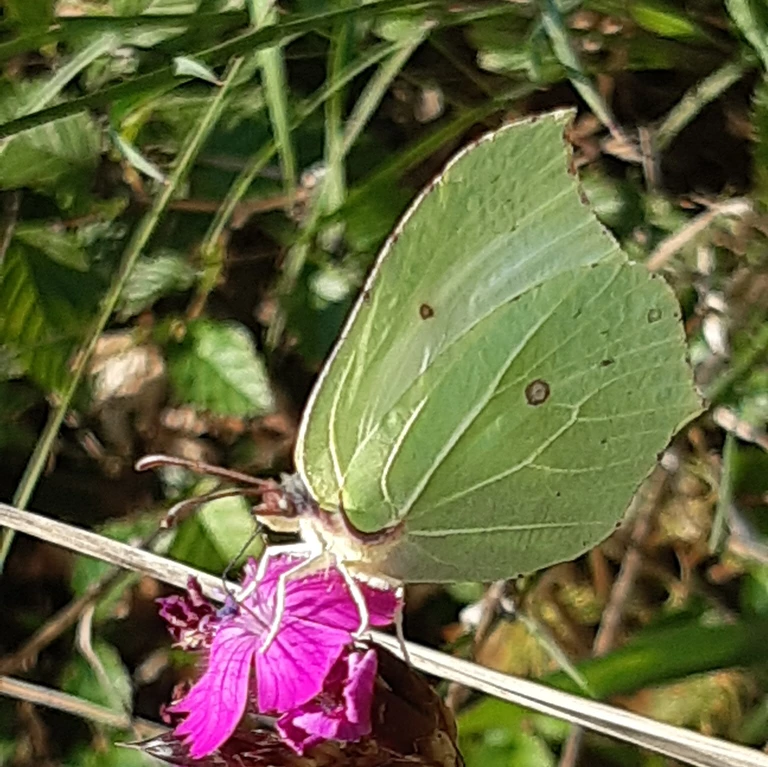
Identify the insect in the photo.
Gonepteryx rhamni
